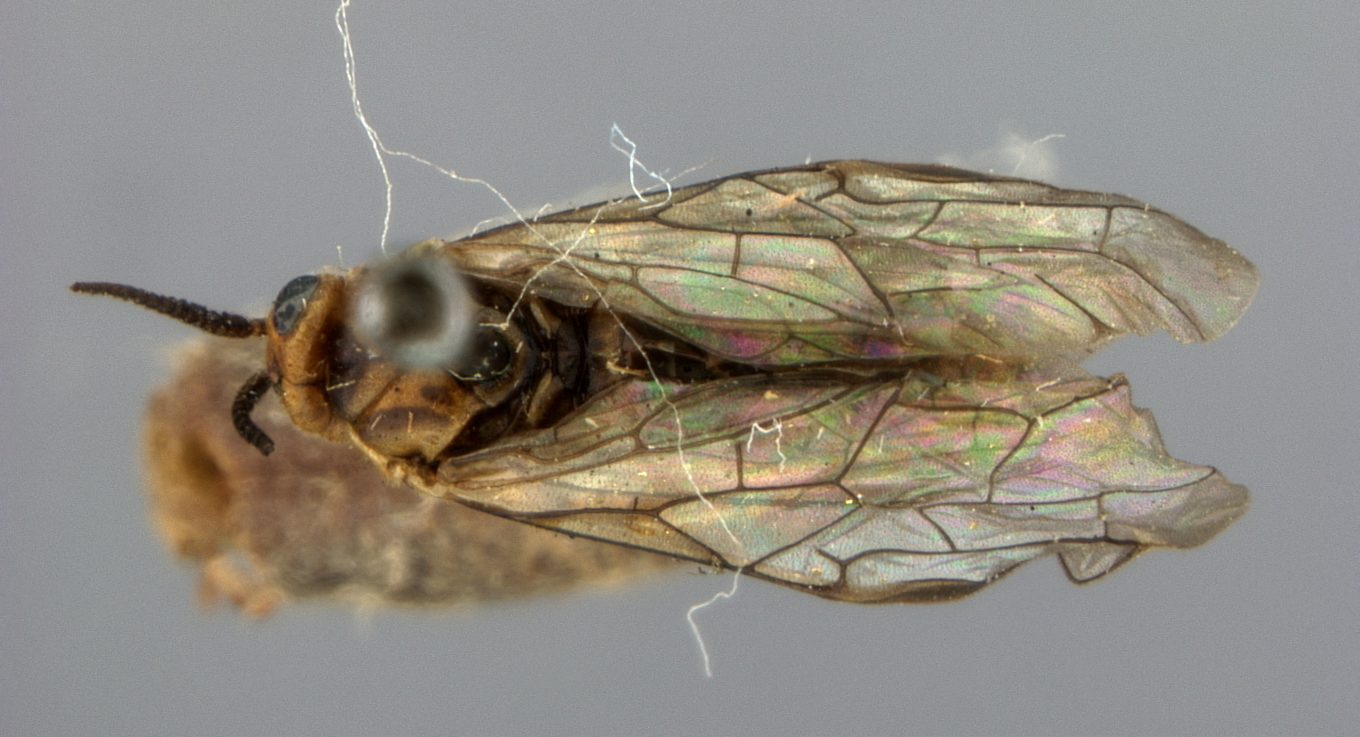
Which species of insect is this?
Neodiprion tsugae
